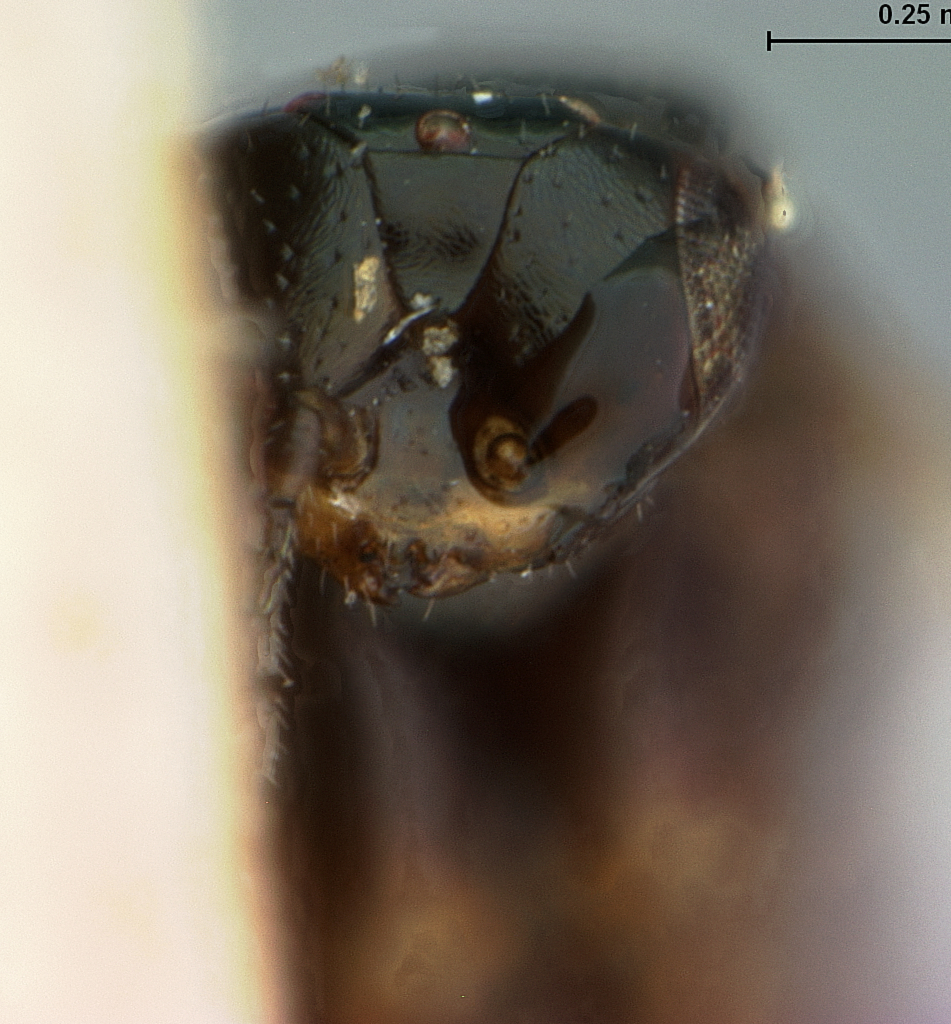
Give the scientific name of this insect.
Crataepus fletcherii
